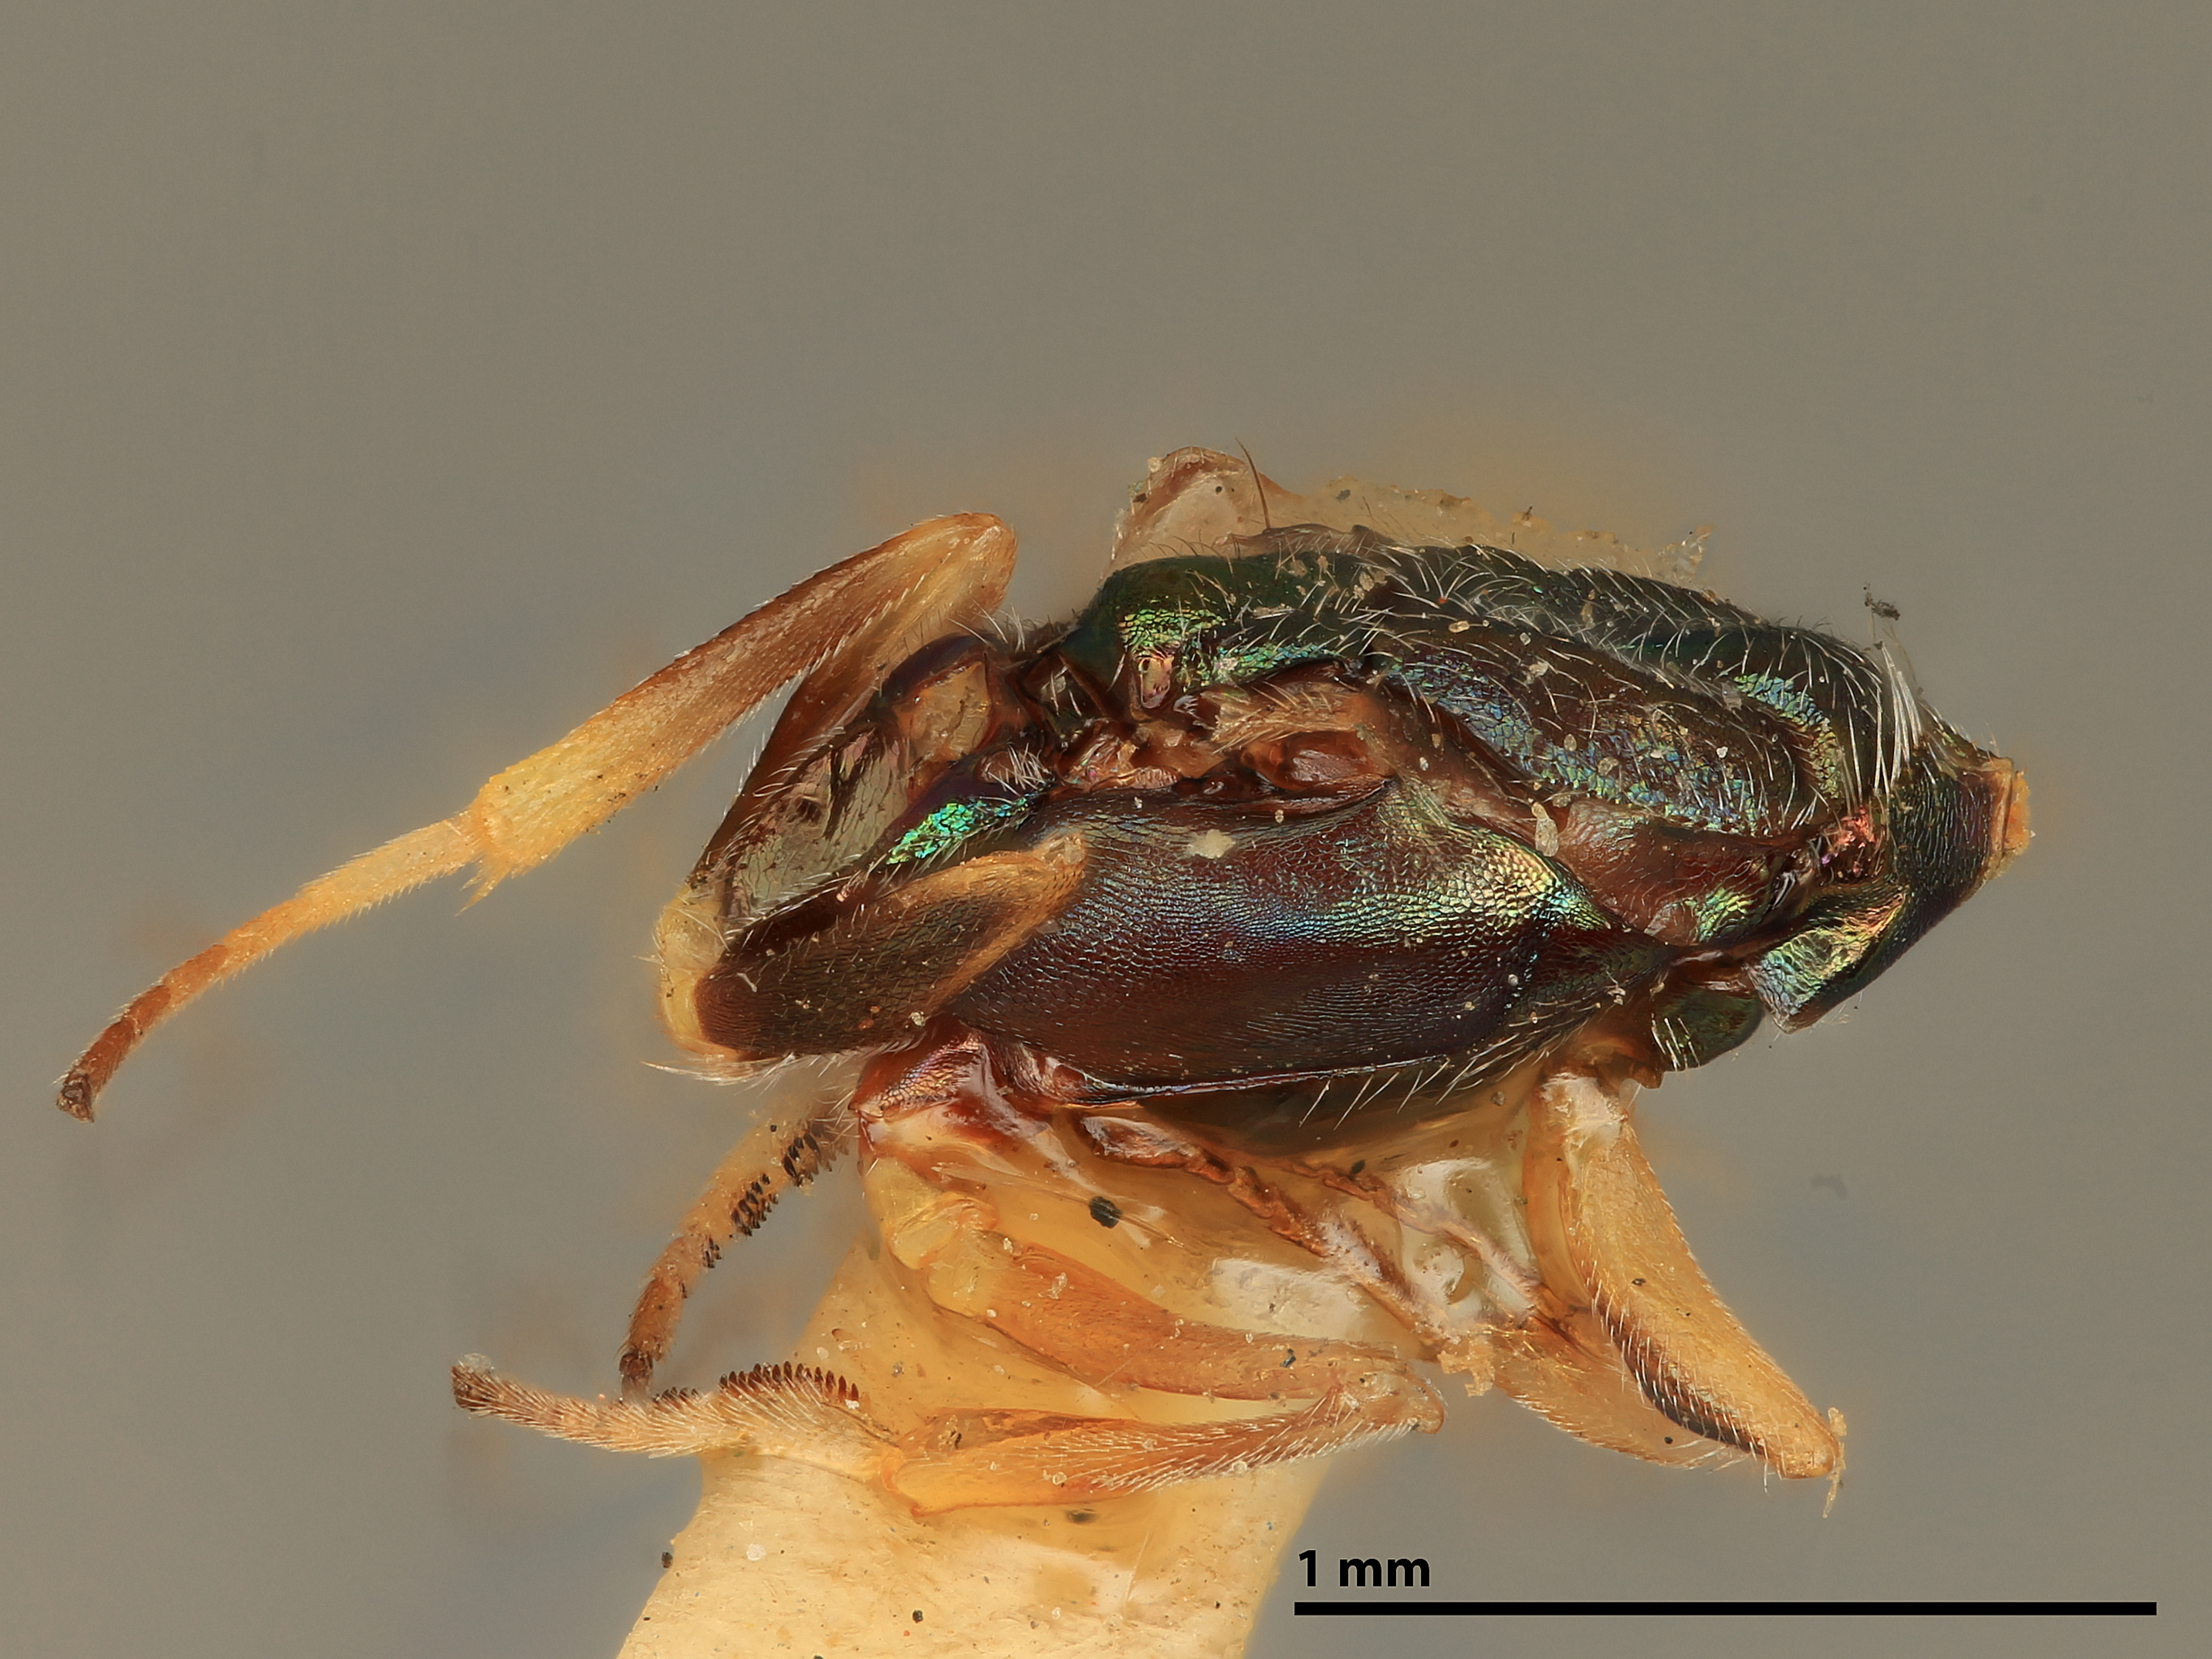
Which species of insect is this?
Eupelmus limneriae
